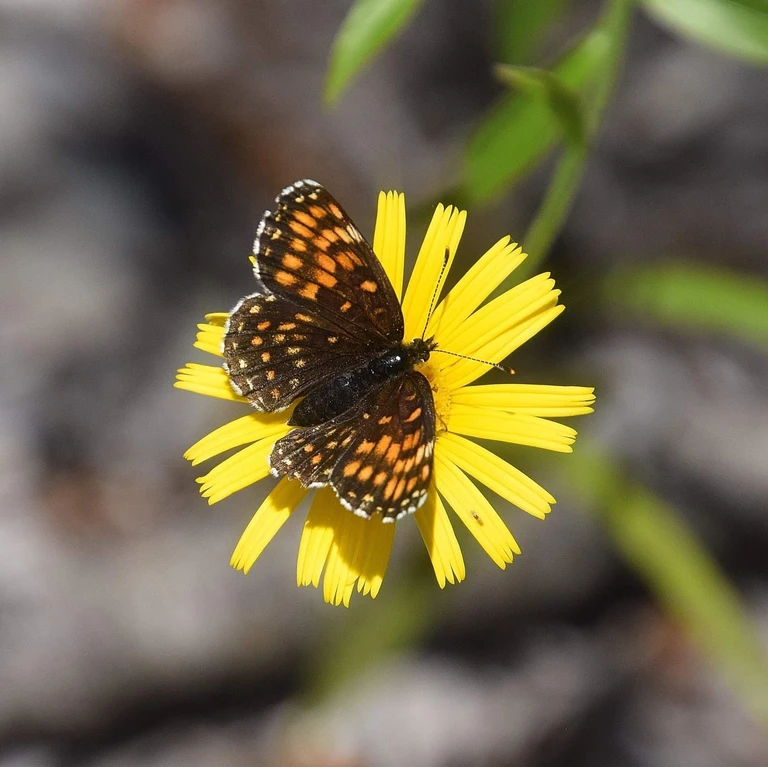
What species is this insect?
Melitaea diamina
